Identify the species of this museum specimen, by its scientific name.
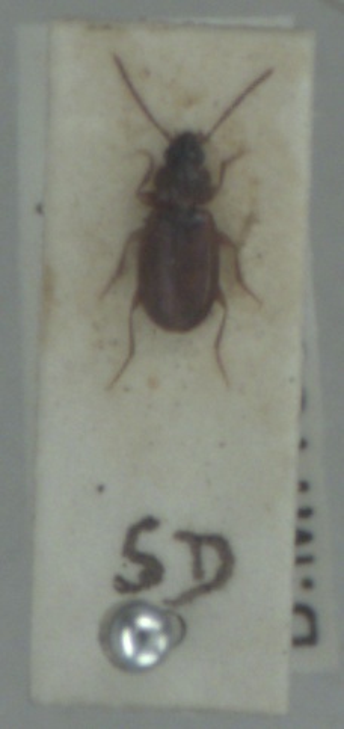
Trechus quadristriatus
